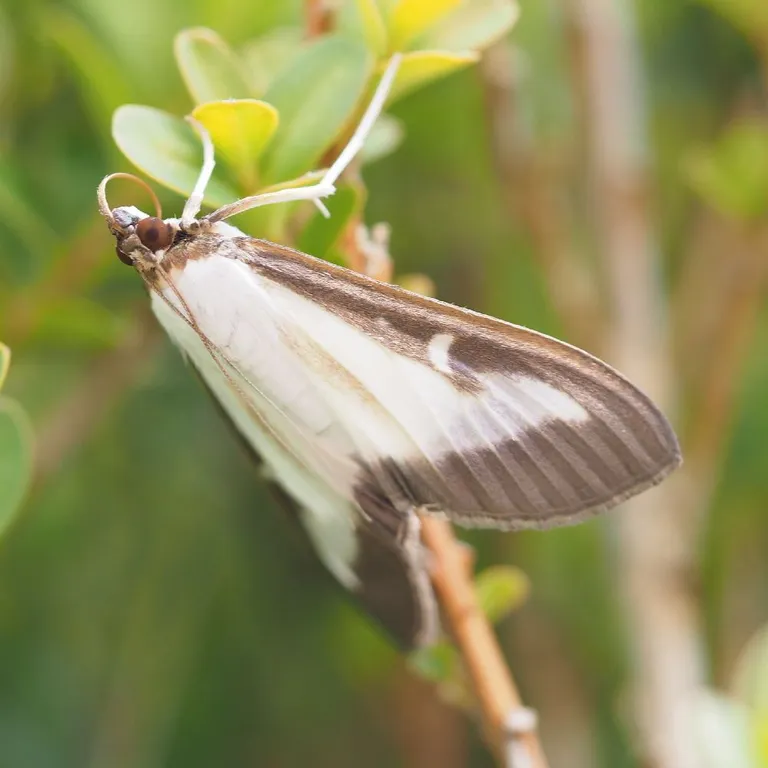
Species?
Cydalima perspectalis
